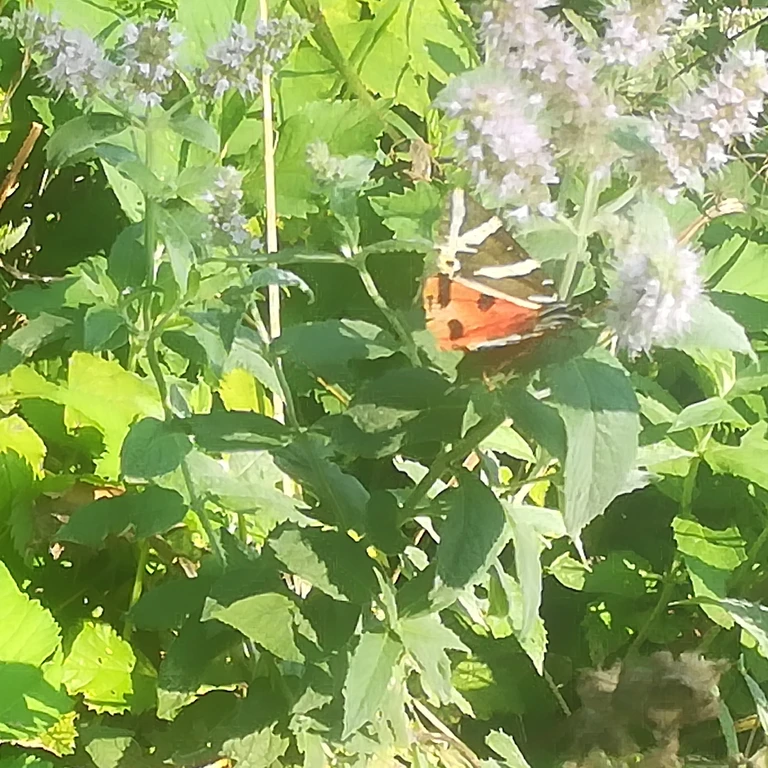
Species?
Euplagia quadripunctaria
